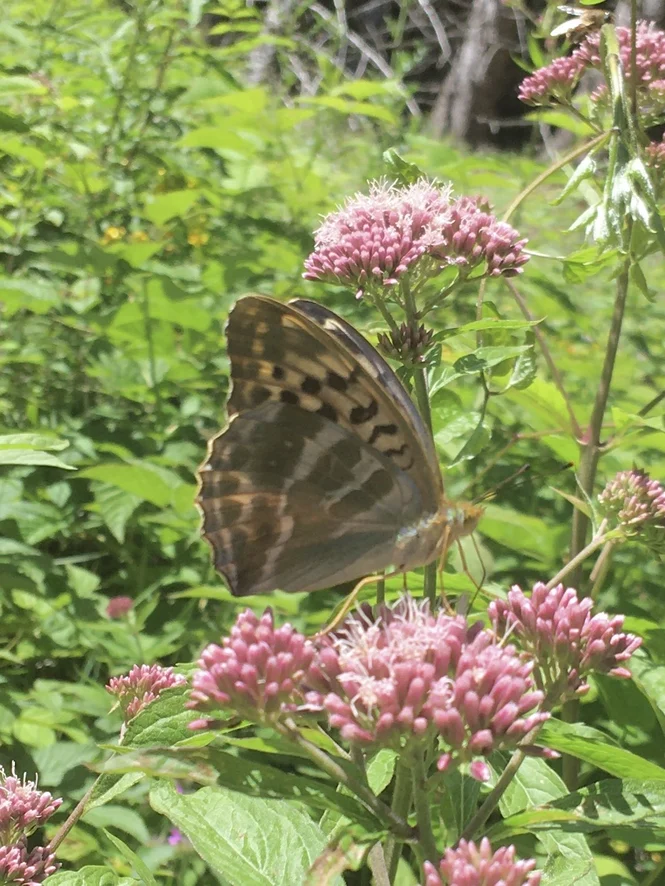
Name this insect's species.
Argynnis paphia
